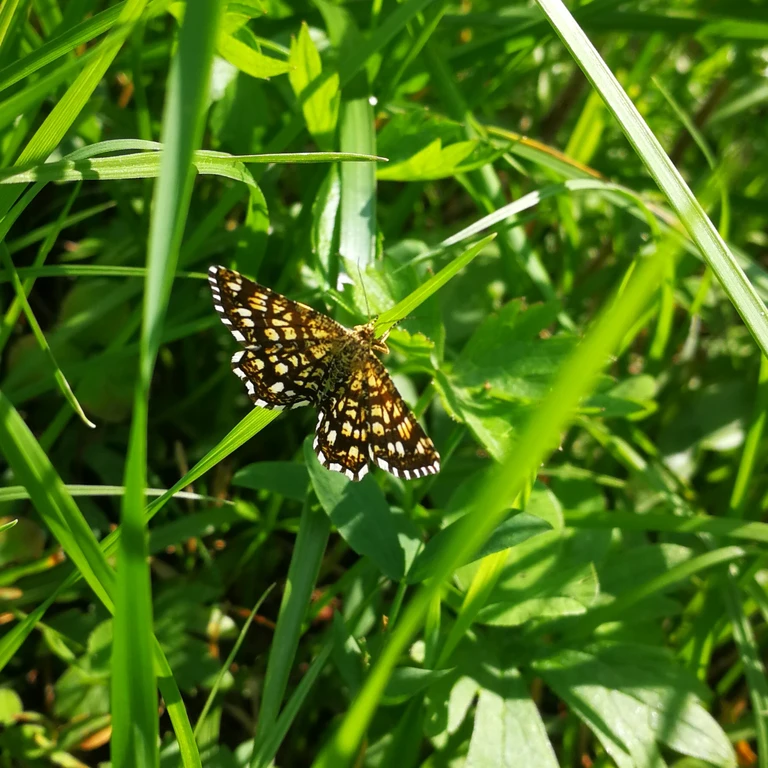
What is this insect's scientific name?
Chiasmia clathrata
